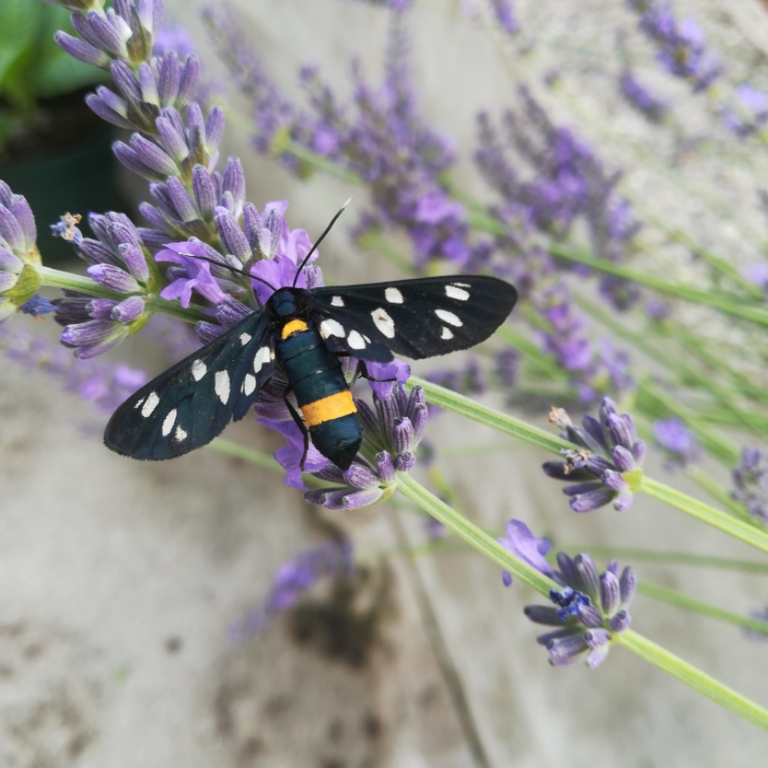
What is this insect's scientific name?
Amata phegea
